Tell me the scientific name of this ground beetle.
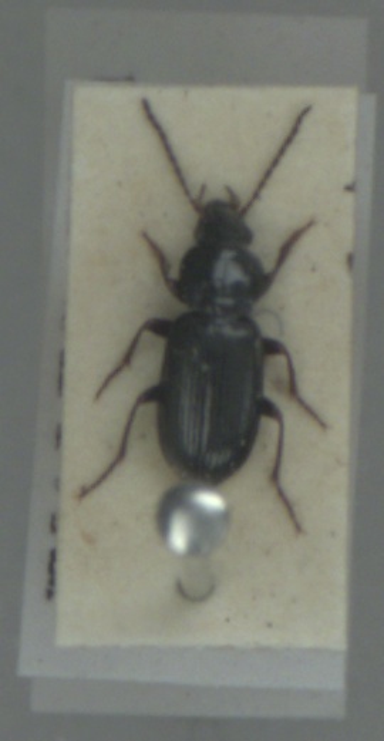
Pterostichus diligens
